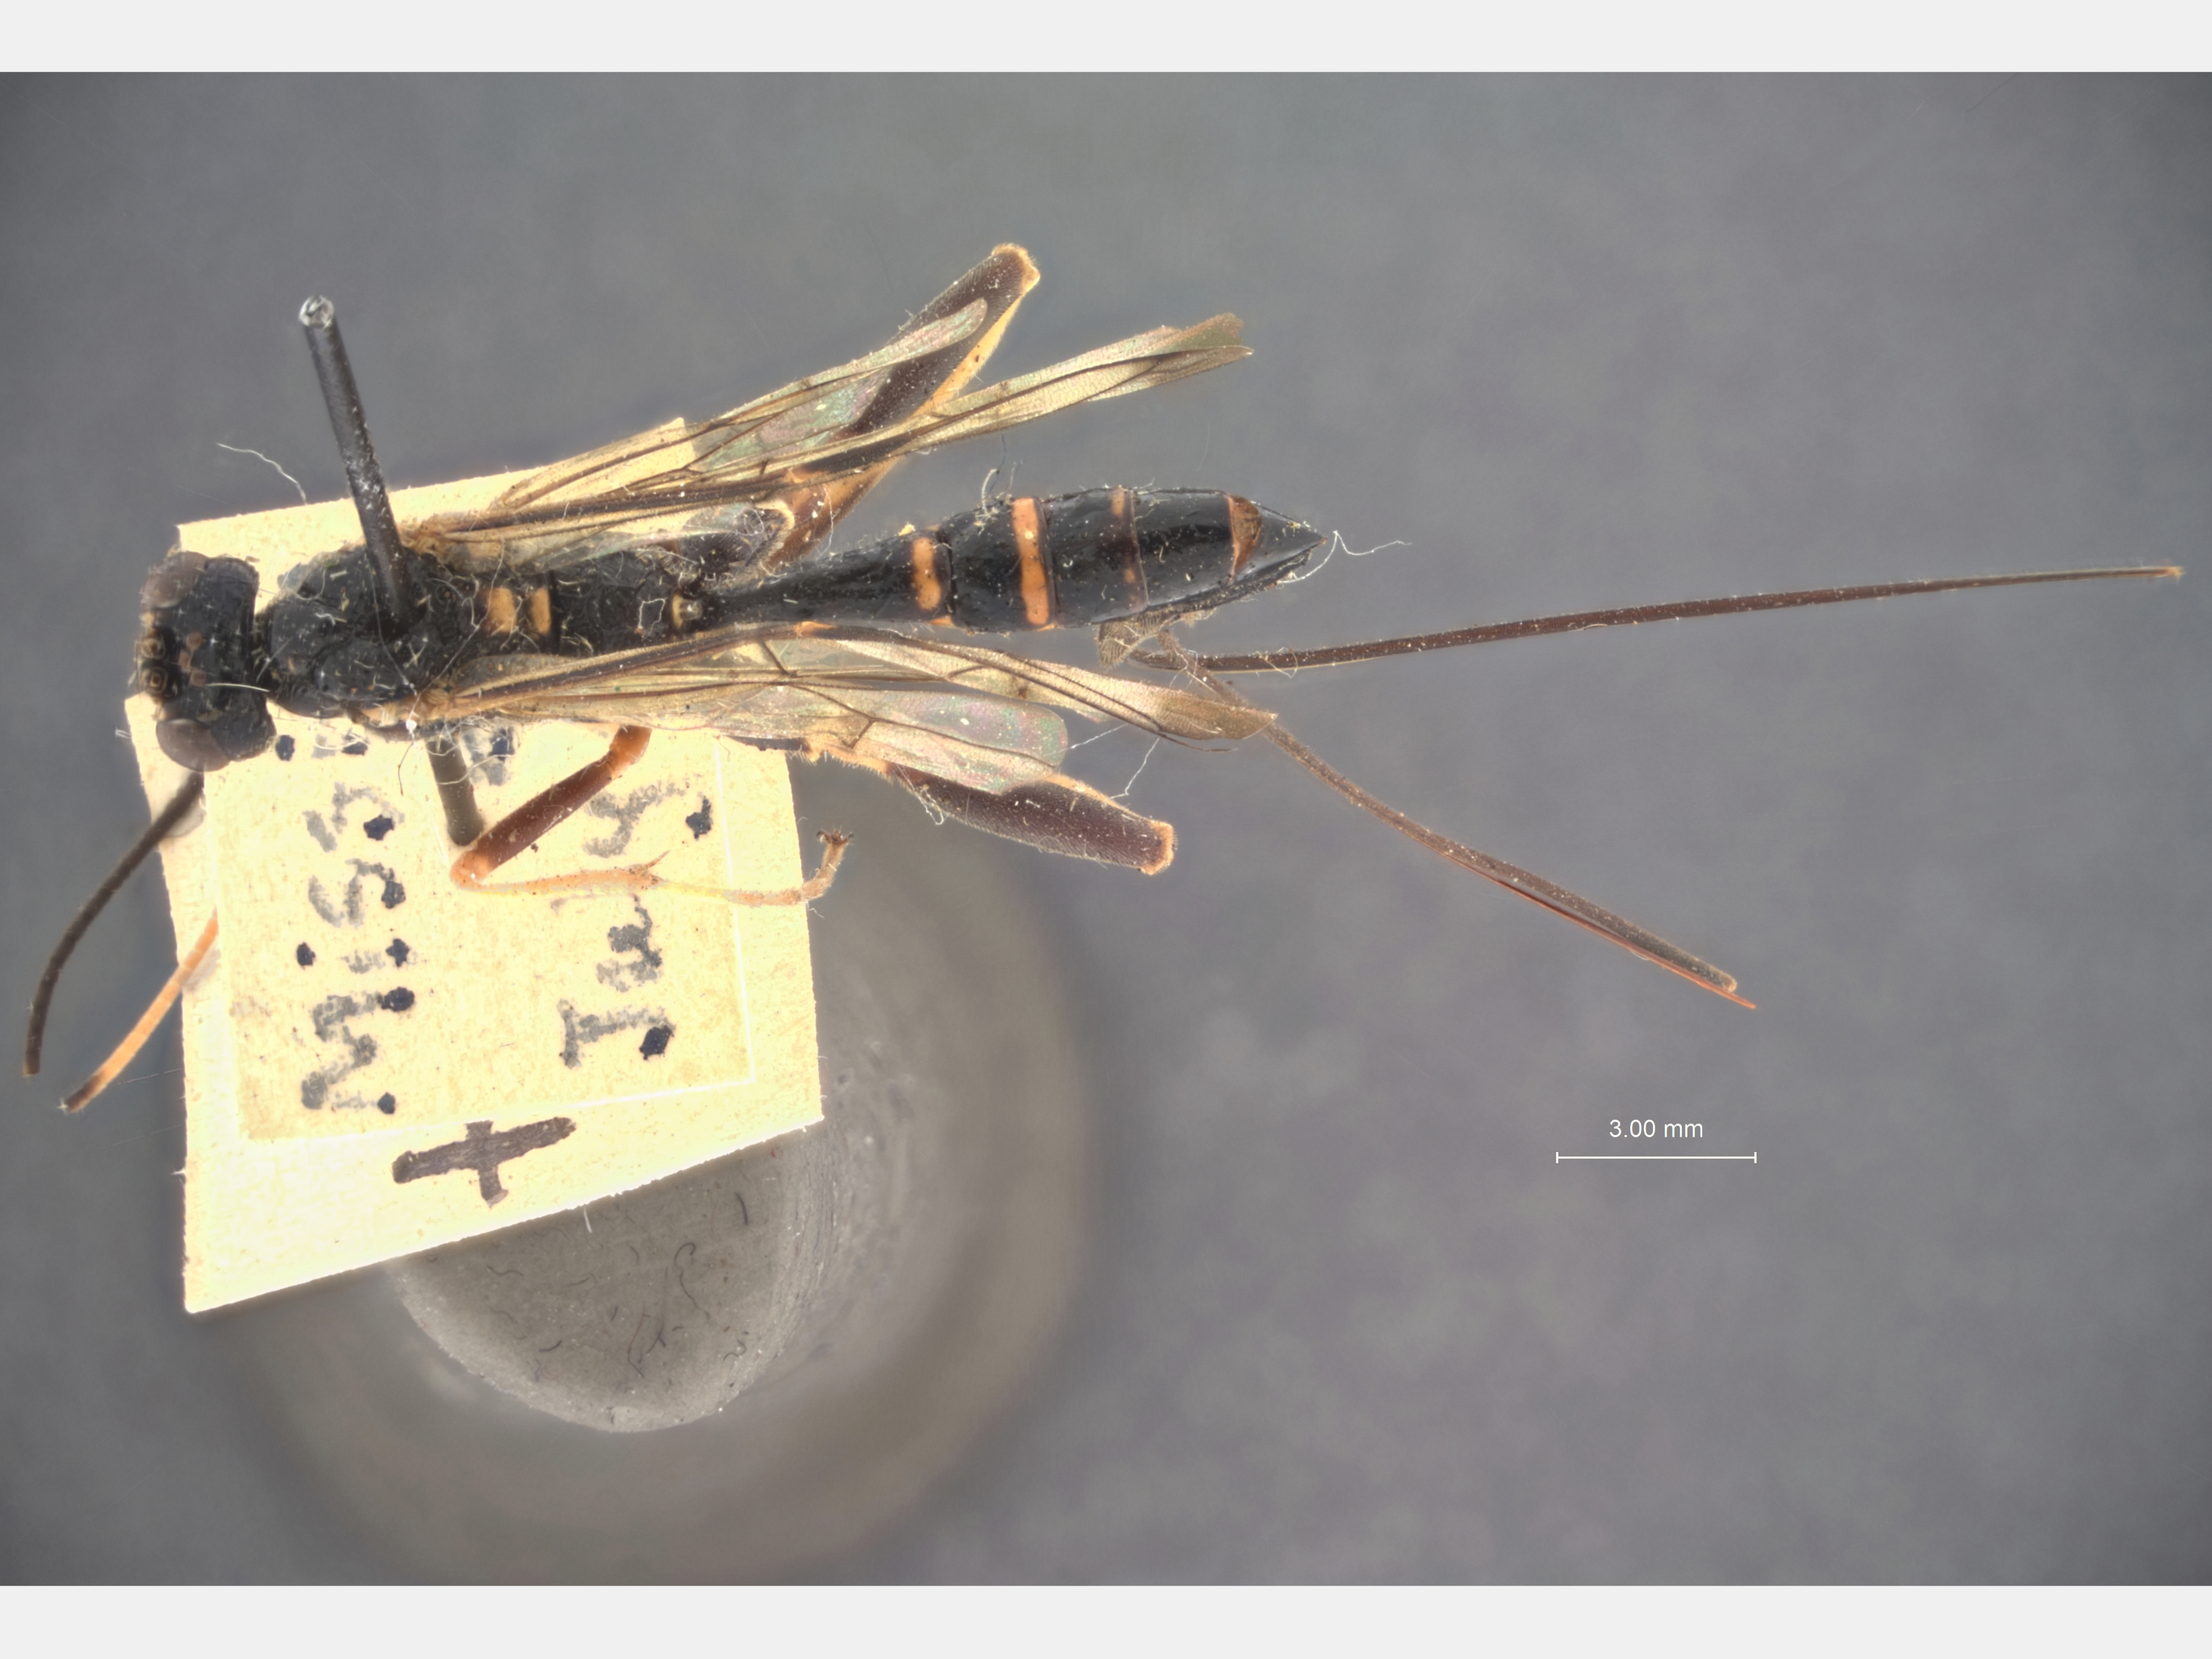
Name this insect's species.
Arotes maurus
